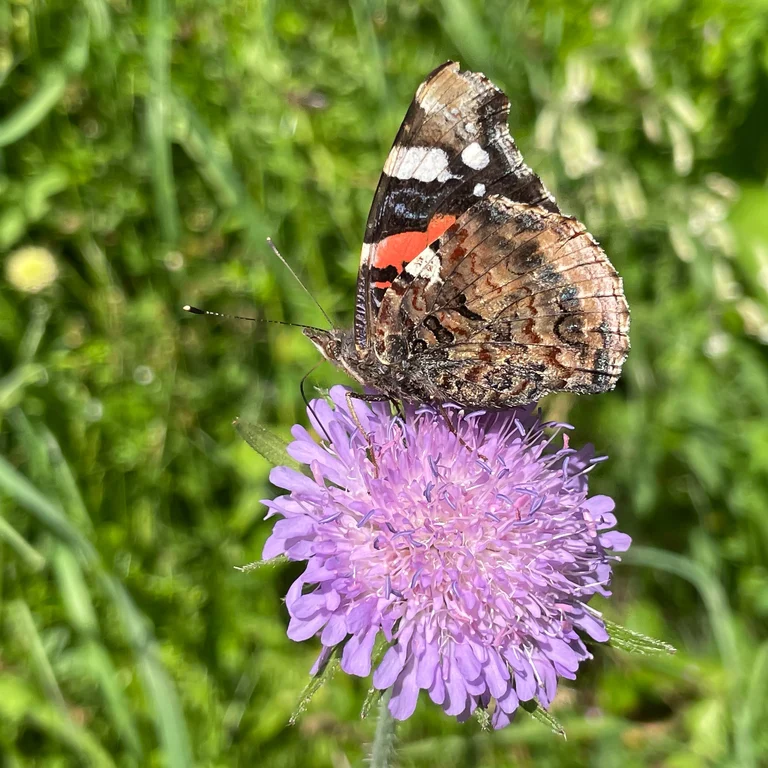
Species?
Vanessa atalanta
